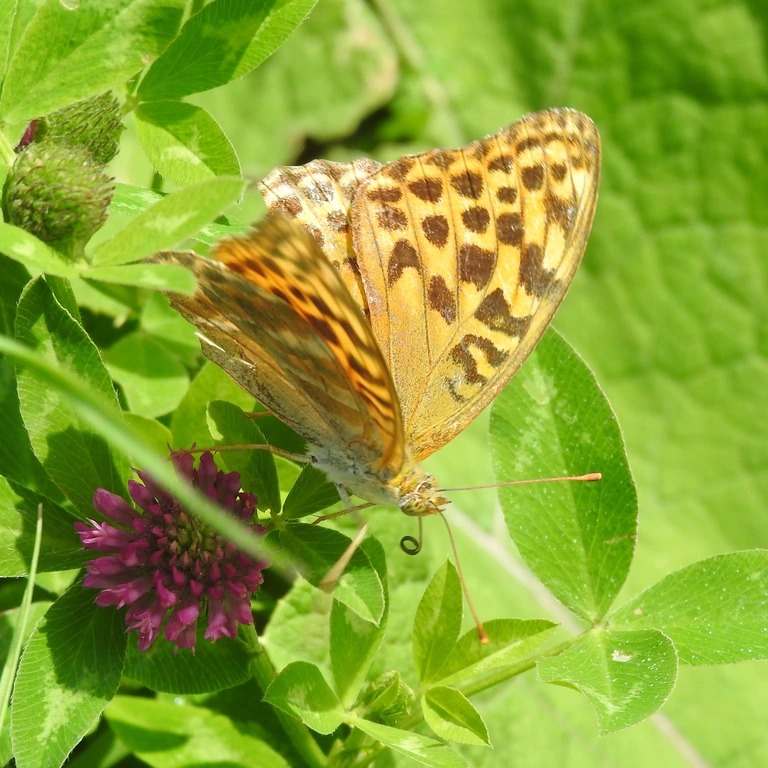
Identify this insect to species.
Argynnis paphia
